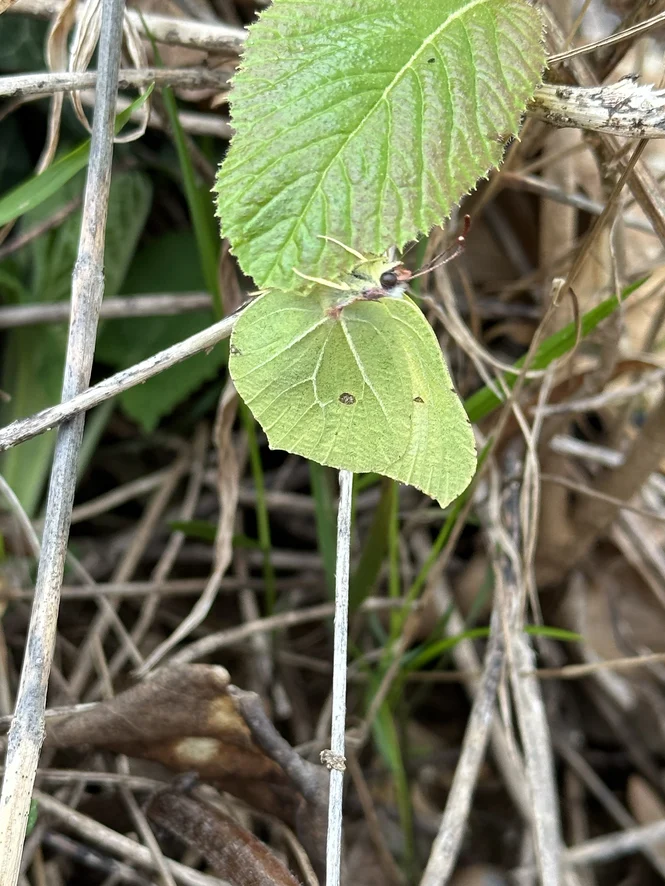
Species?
Gonepteryx rhamni
